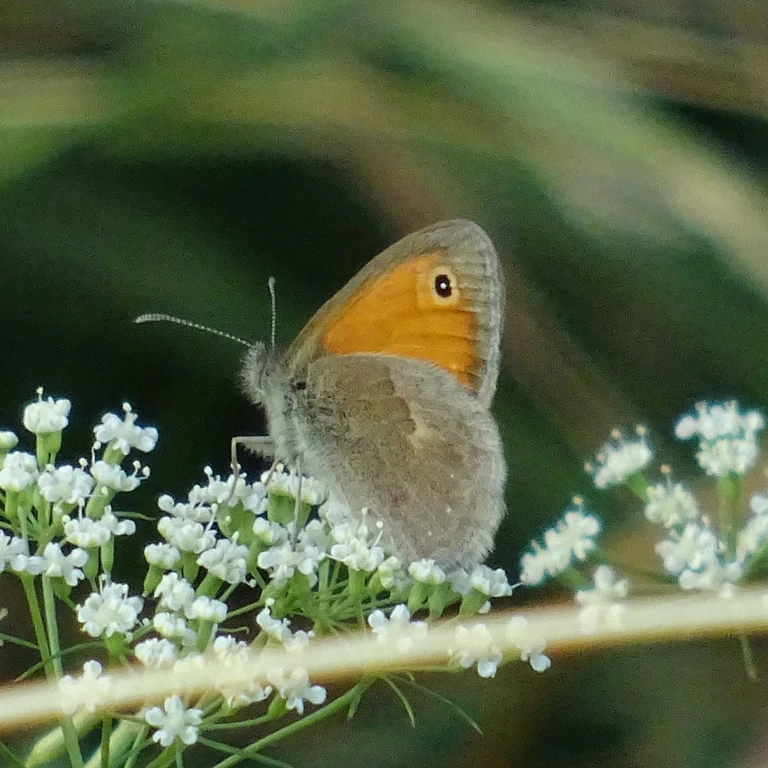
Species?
Coenonympha pamphilus
